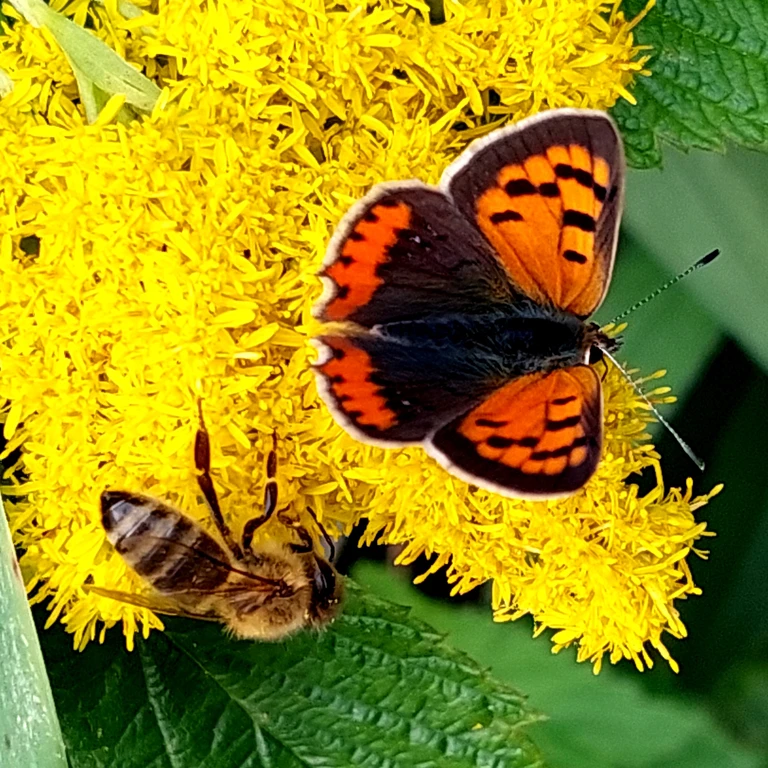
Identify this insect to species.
Lycaena phlaeas
